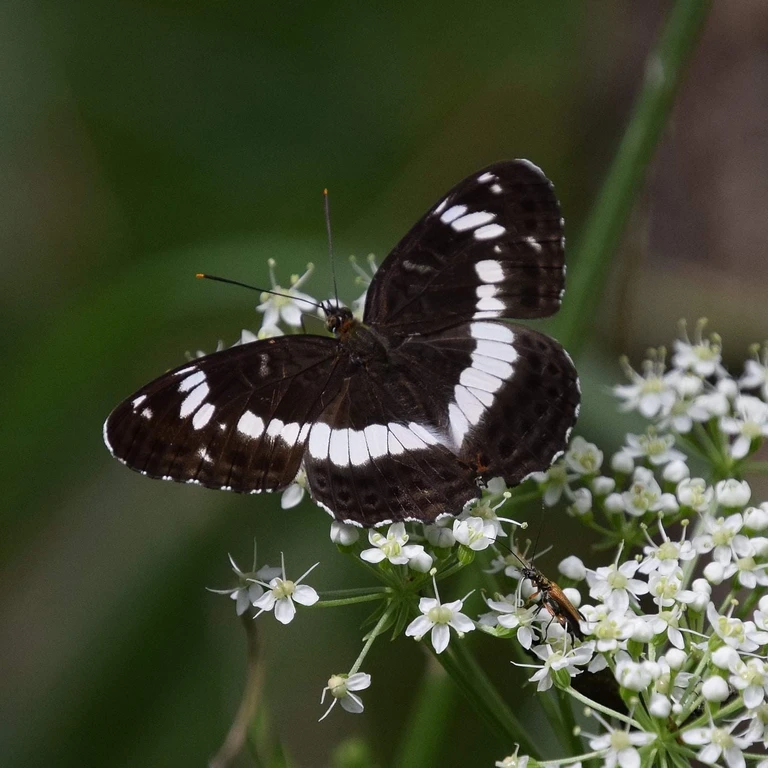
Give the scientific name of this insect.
Limenitis camilla (also Ladoga camilla)
